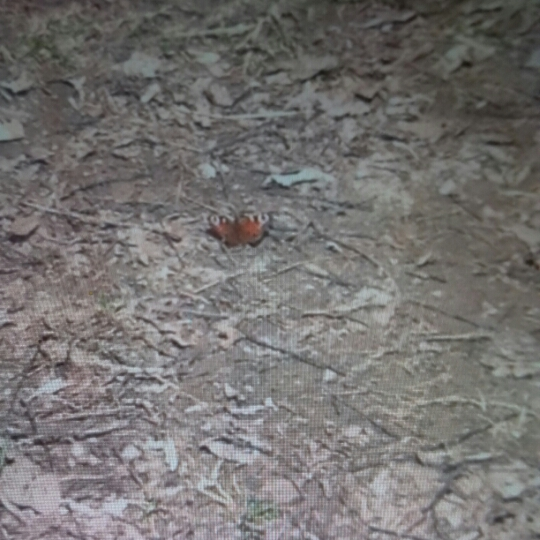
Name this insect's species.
Aglais io
